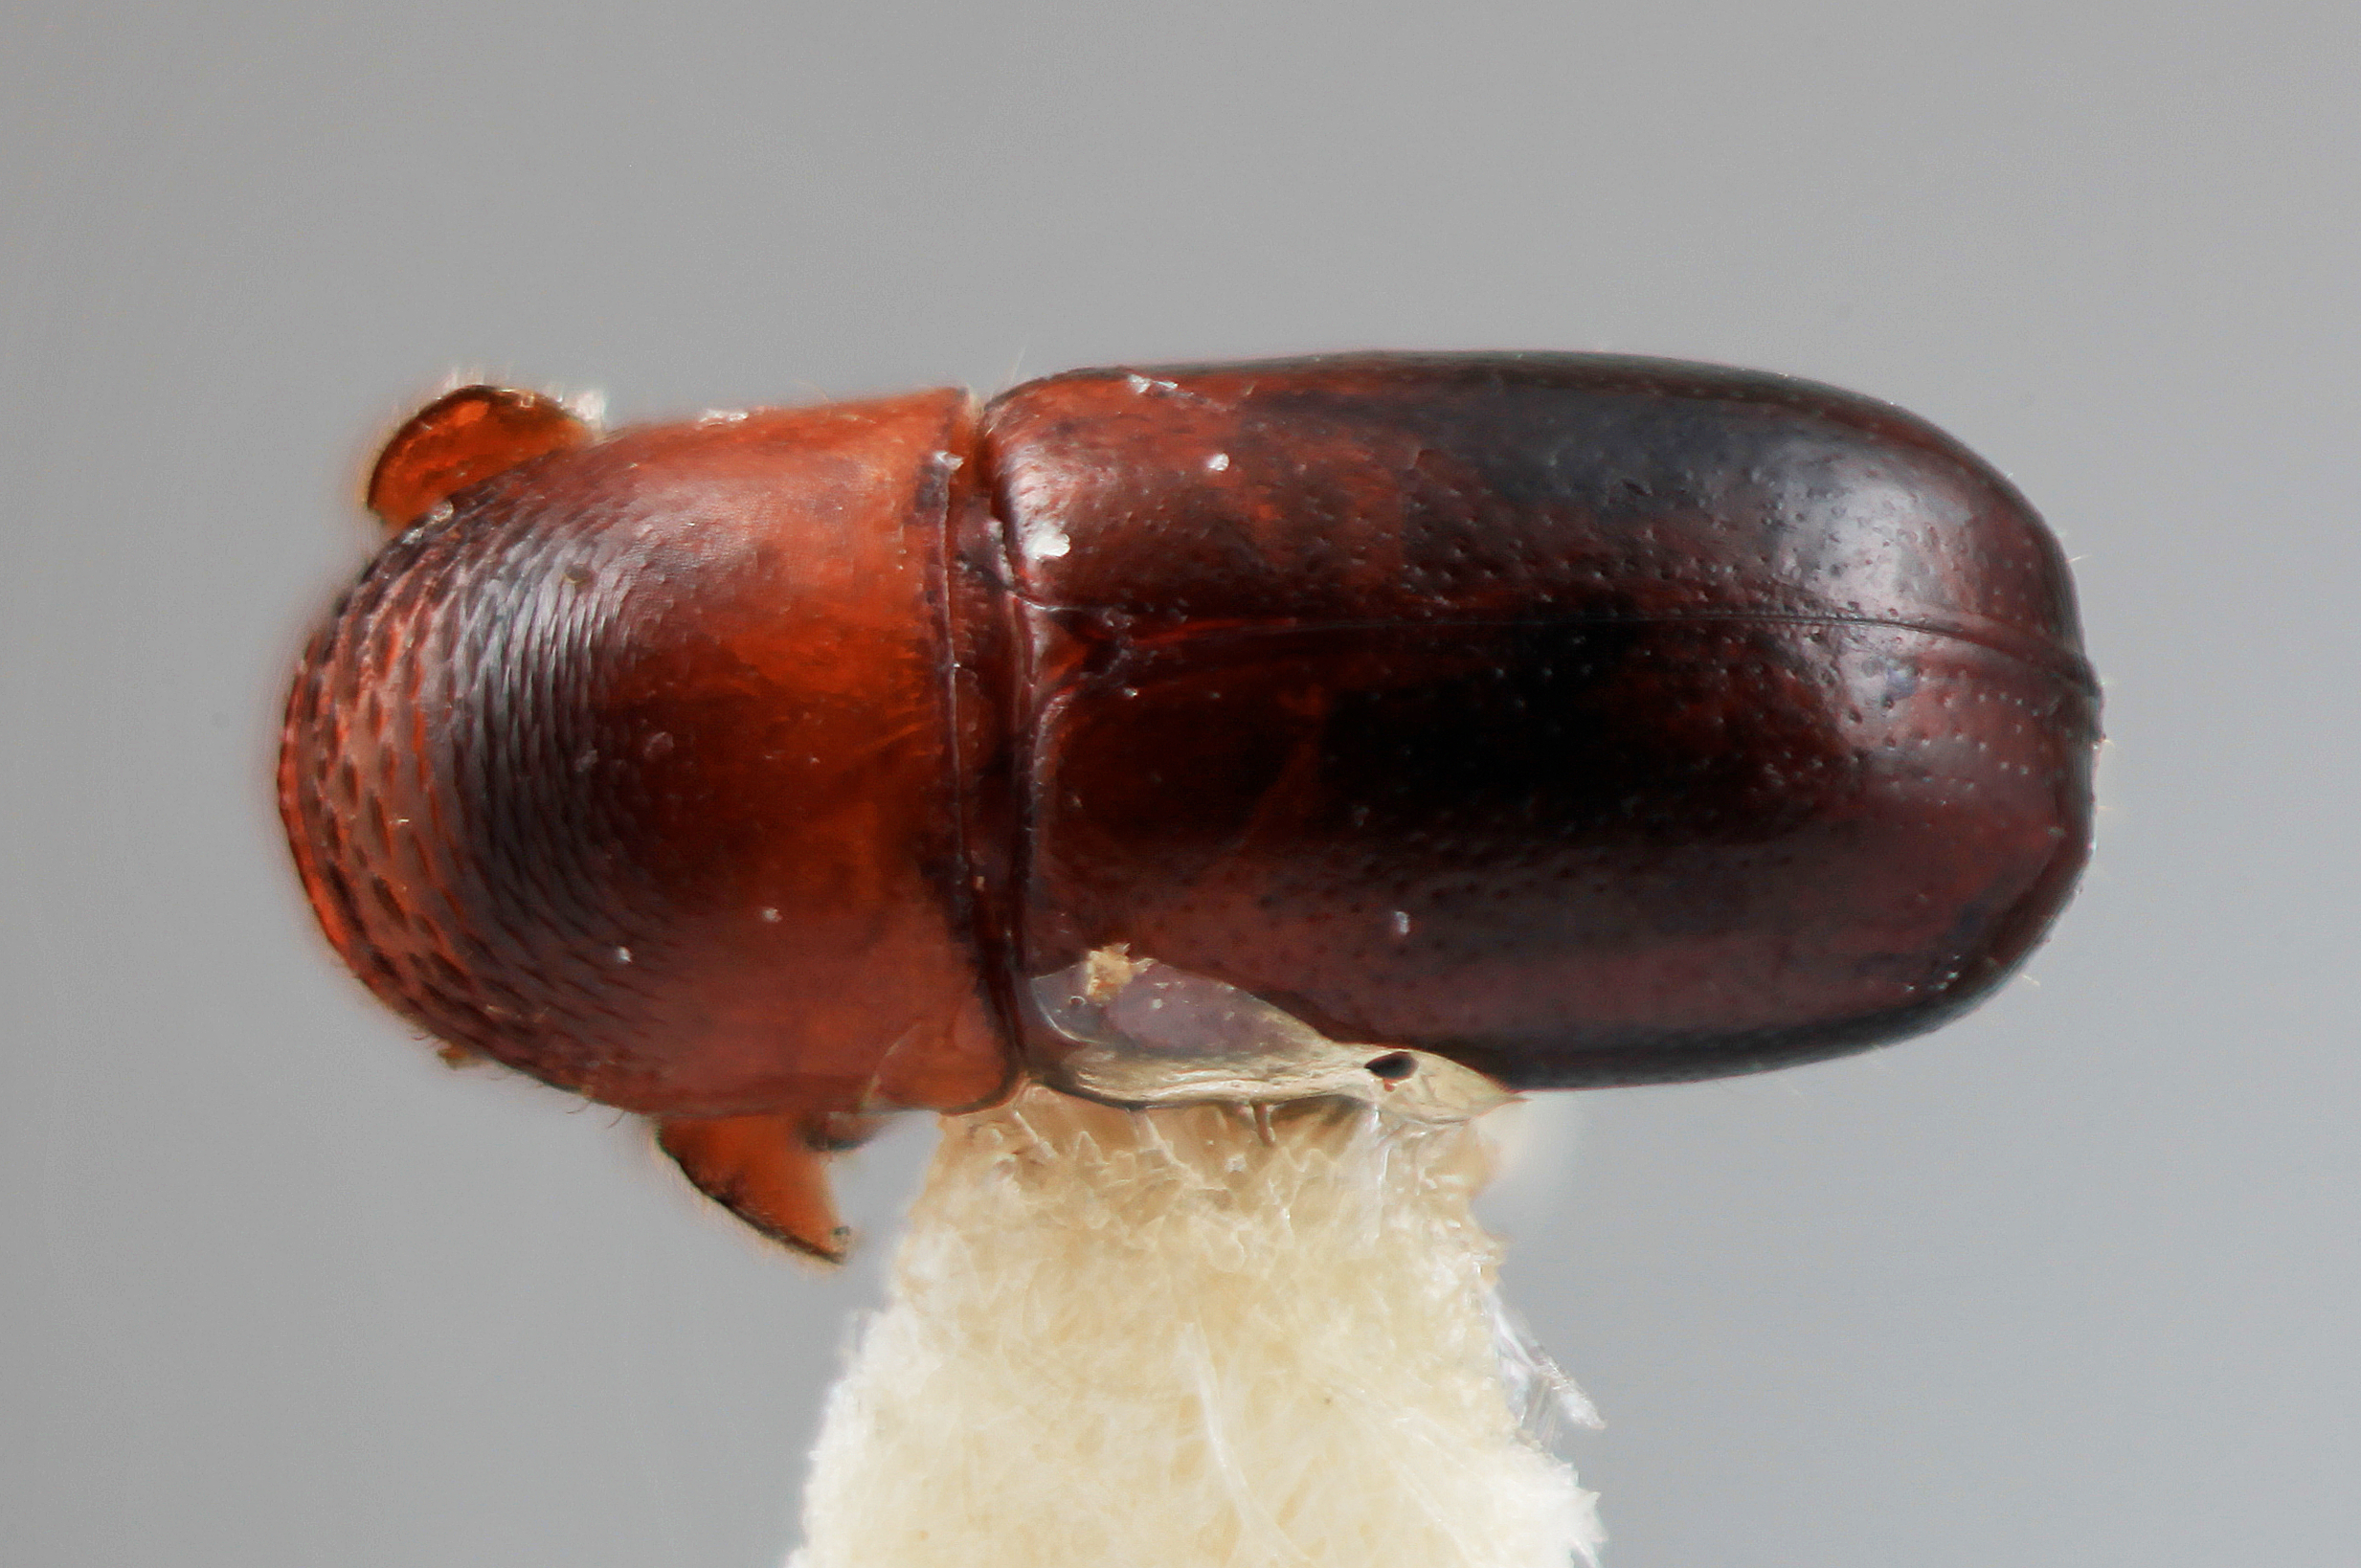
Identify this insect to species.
Corthylus micans
